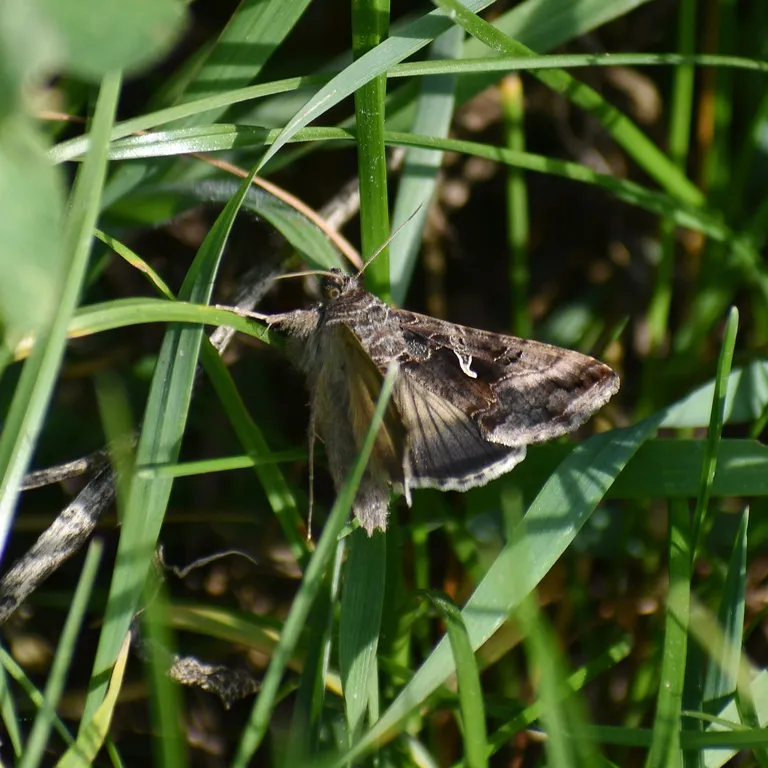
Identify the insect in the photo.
Autographa gamma
